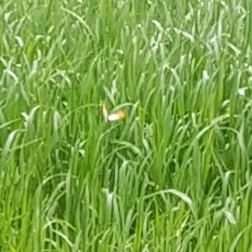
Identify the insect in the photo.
Anthocharis cardamines
